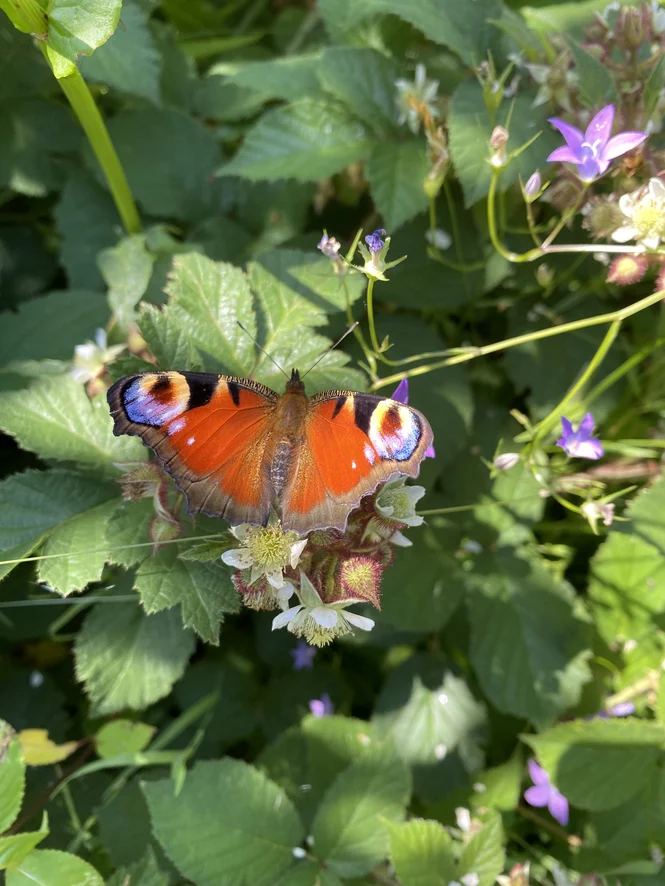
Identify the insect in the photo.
Aglais io
